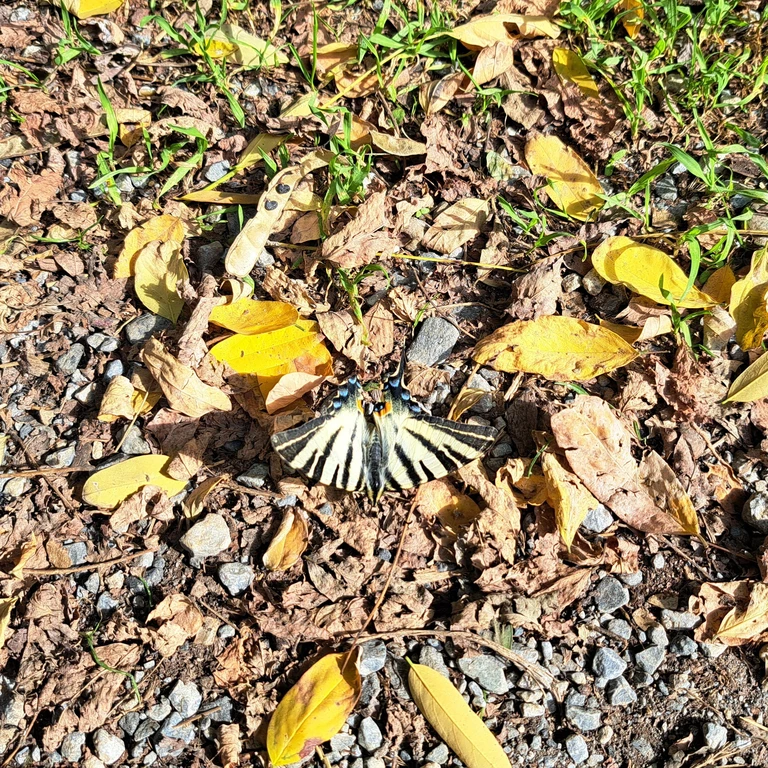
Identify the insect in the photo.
Iphiclides podalirius
